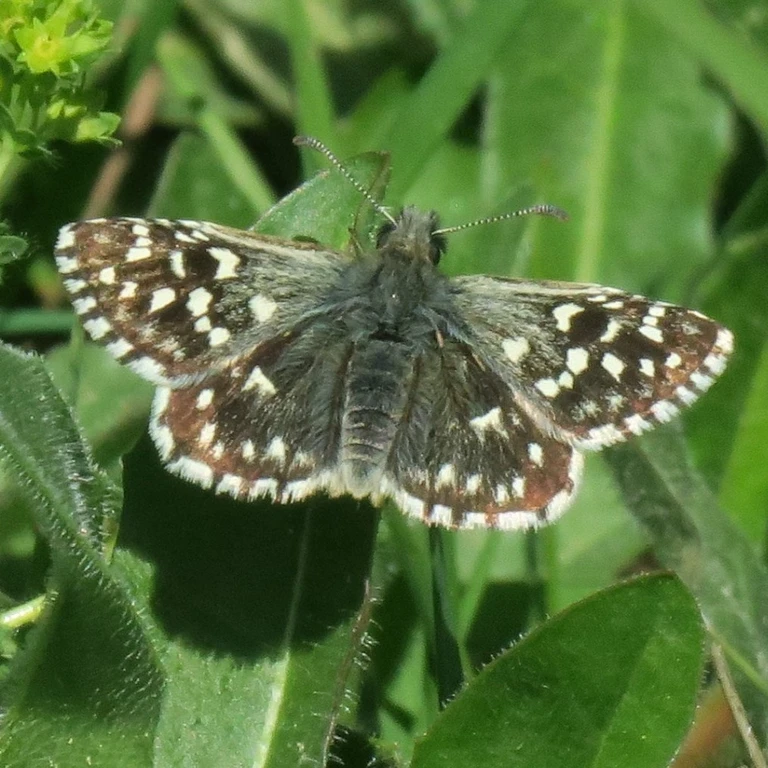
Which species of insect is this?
Pyrgus malvae
